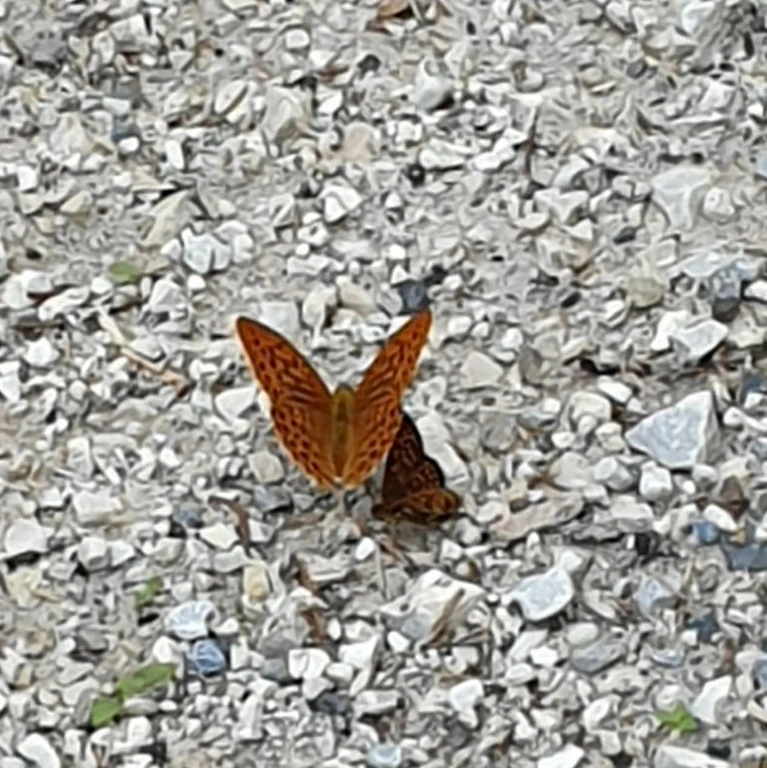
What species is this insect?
Argynnis paphia
